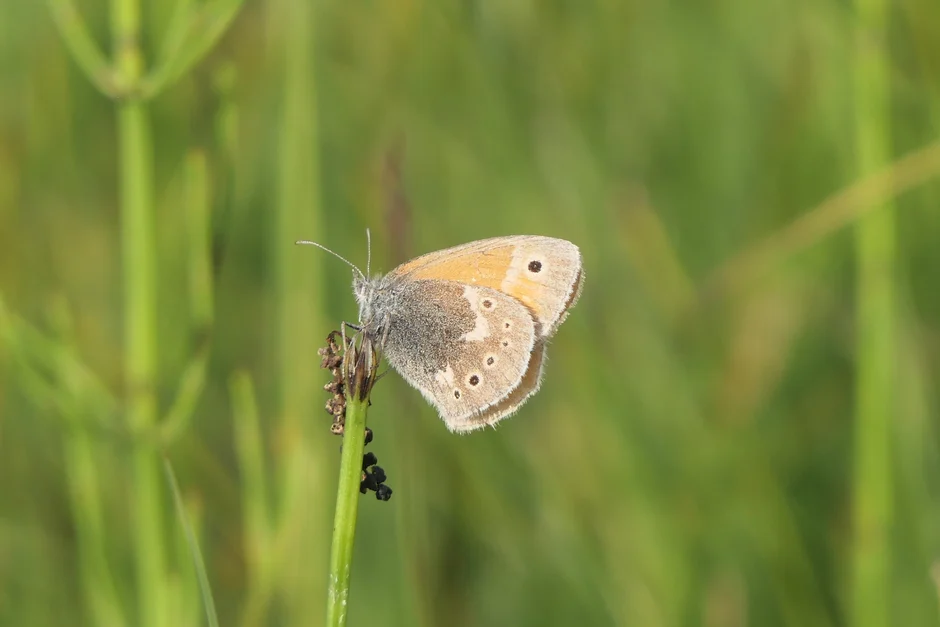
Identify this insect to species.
Coenonympha tullia
